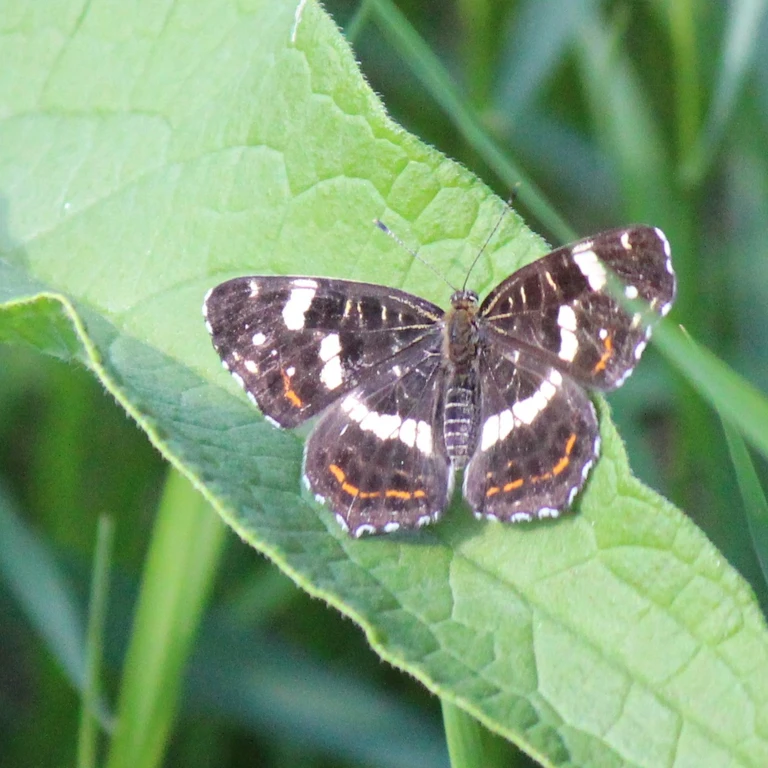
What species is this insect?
Araschnia levana
